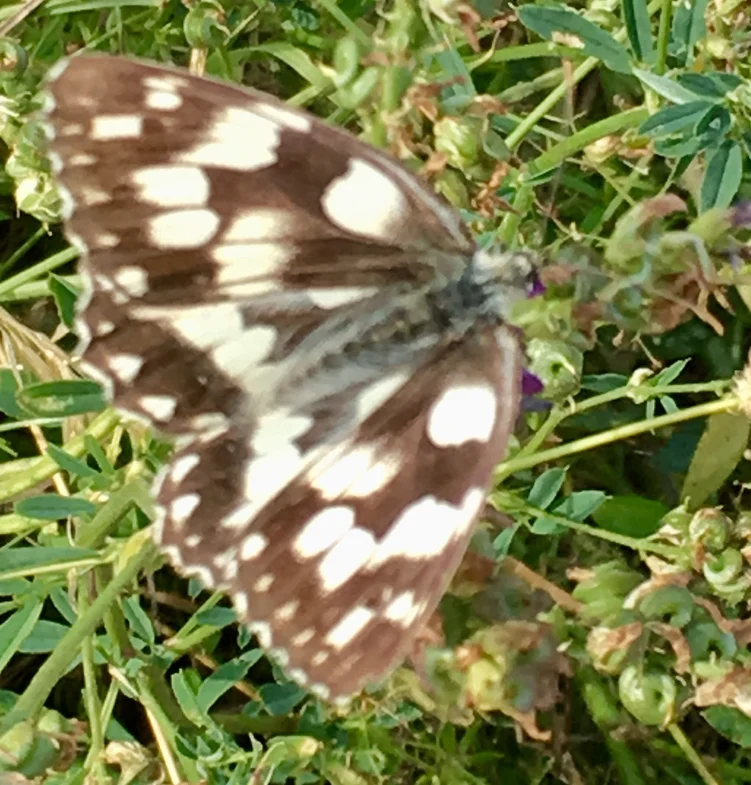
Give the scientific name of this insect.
Melanargia galathea
